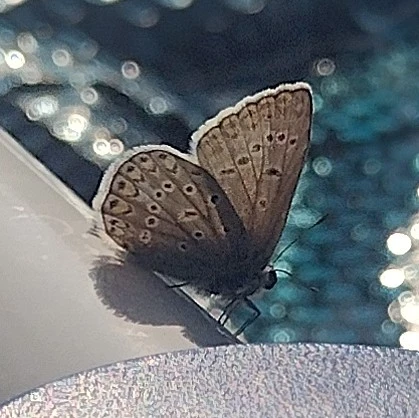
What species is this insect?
Polyommatus icarus
